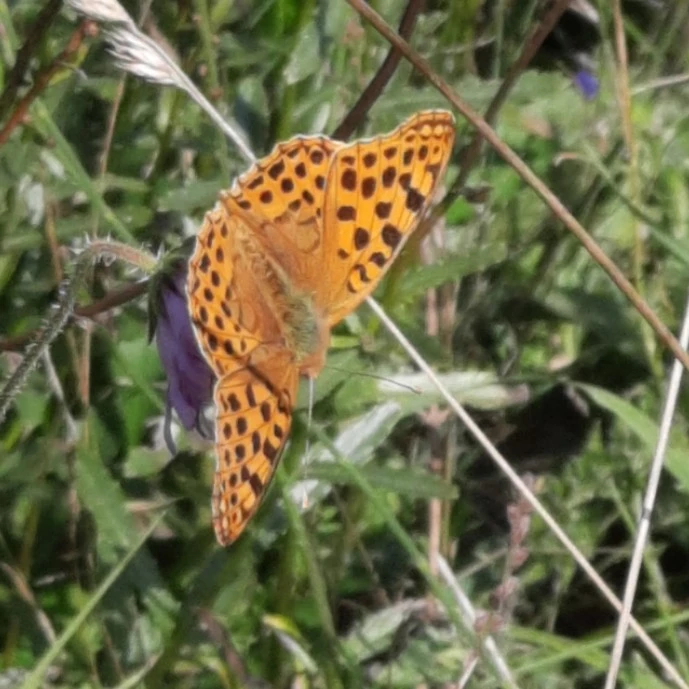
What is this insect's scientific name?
Issoria lathonia
